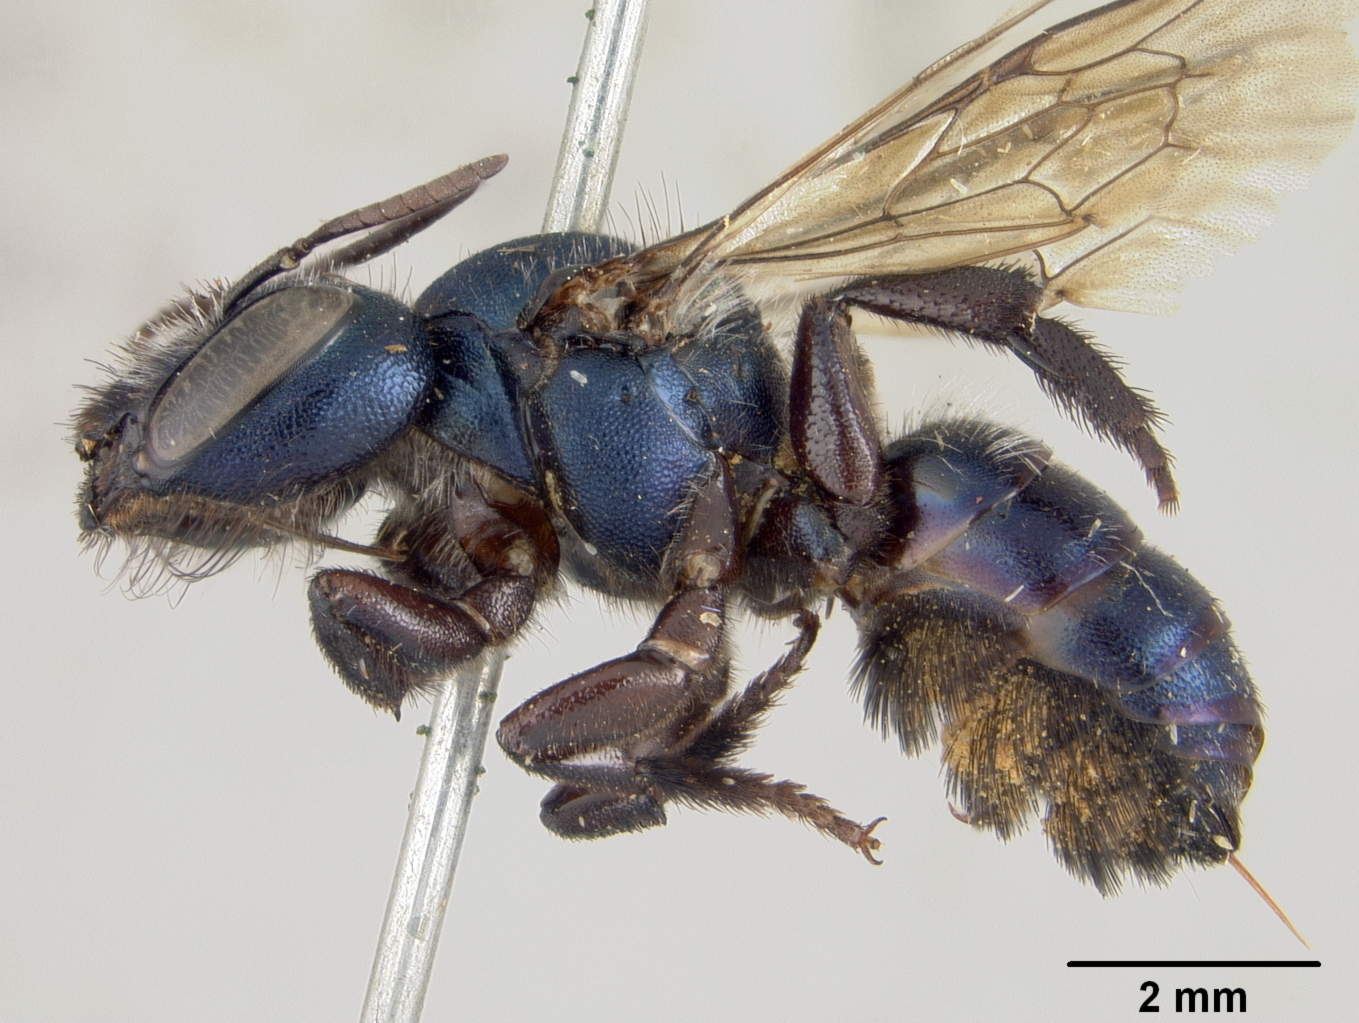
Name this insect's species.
Osmia pogonigera
